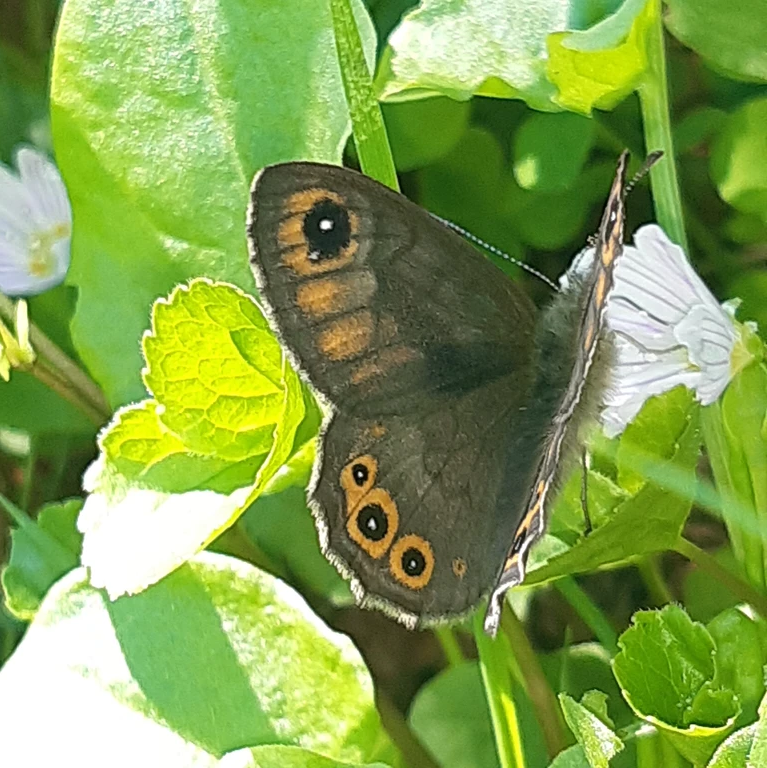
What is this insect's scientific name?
Lasiommata petropolitana (also Pararge petropolitana)
